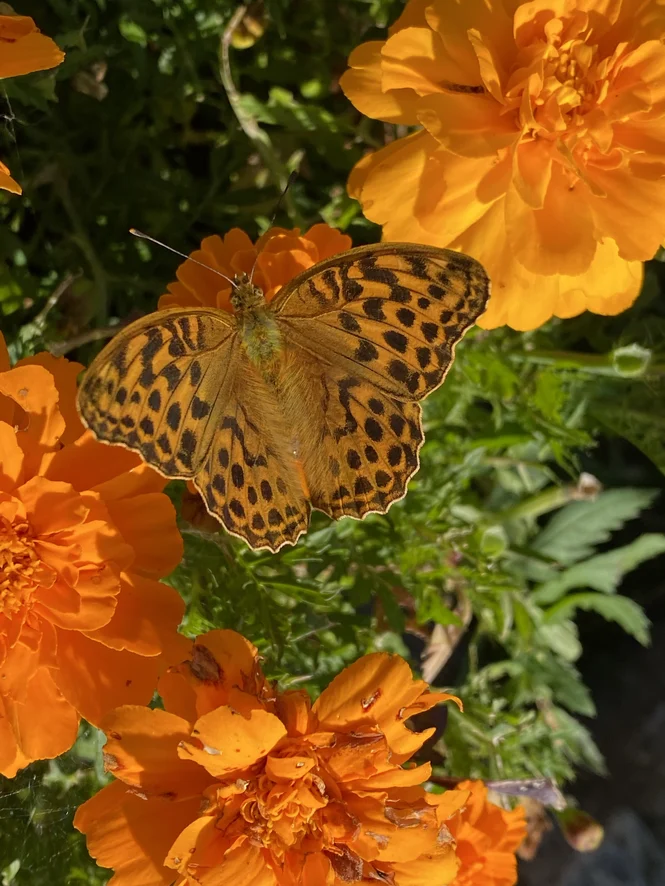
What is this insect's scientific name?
Argynnis paphia
